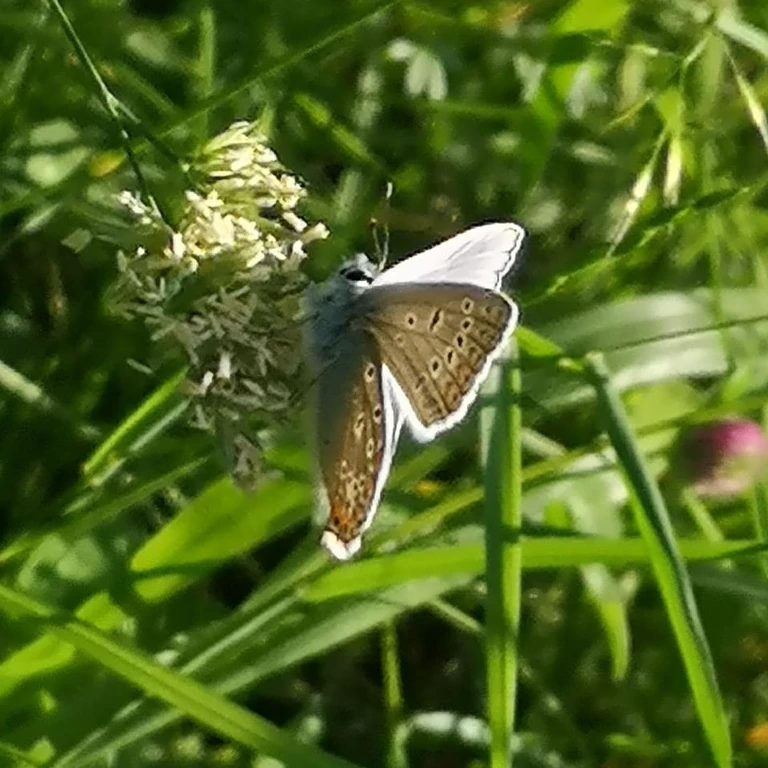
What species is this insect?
Polyommatus icarus
